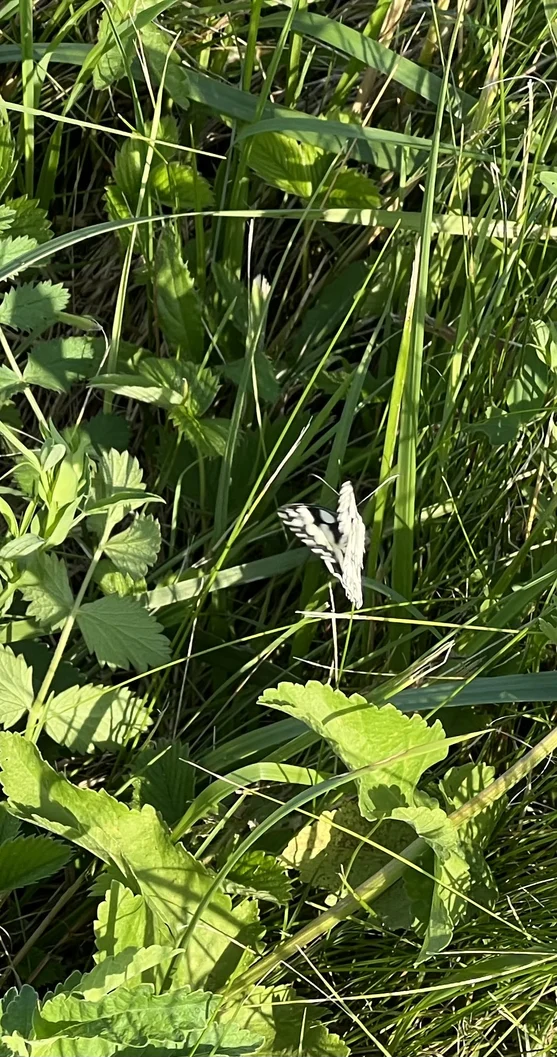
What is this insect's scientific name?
Melanargia galathea
